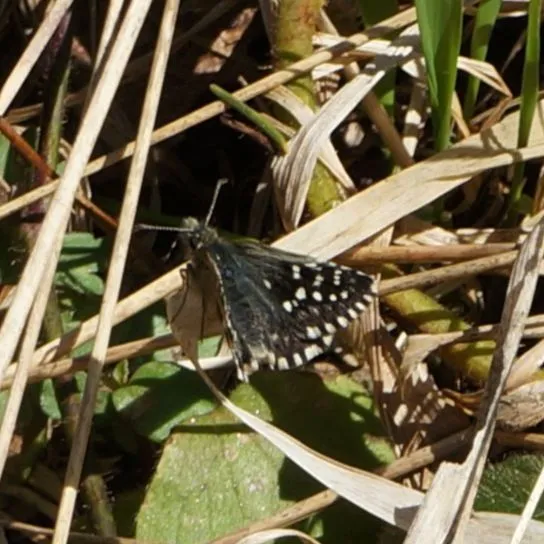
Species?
Pyrgus malvae
